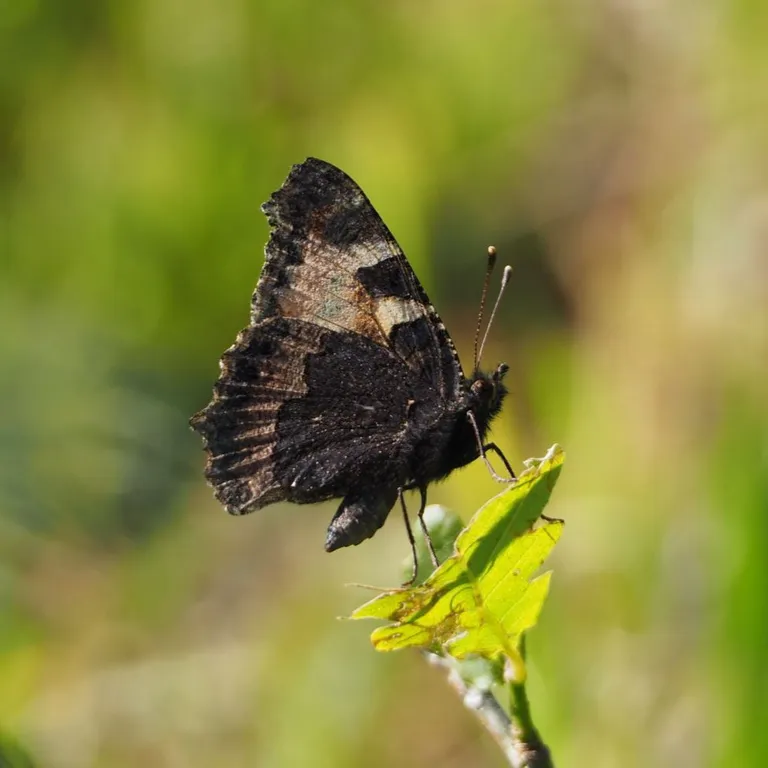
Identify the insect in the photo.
Aglais urticae
